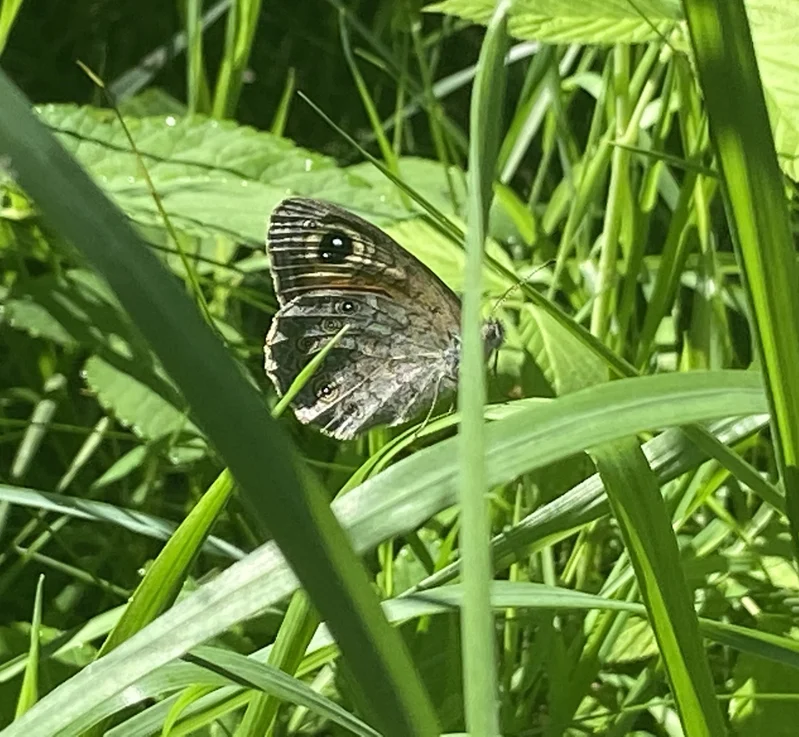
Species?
Lasiommata maera (also Pararge maera)
